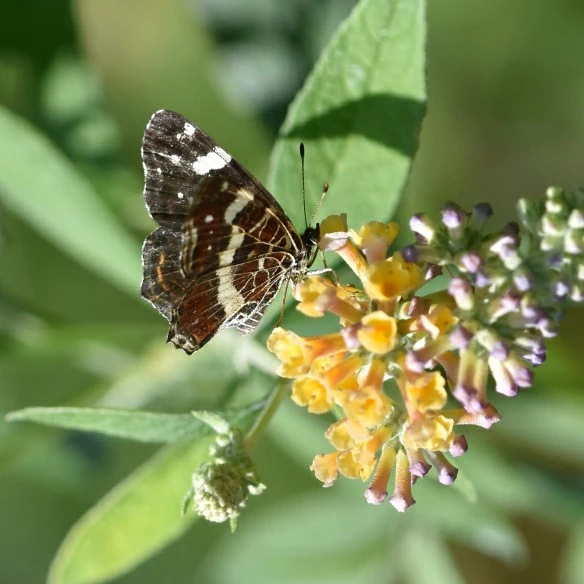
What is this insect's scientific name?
Araschnia levana
